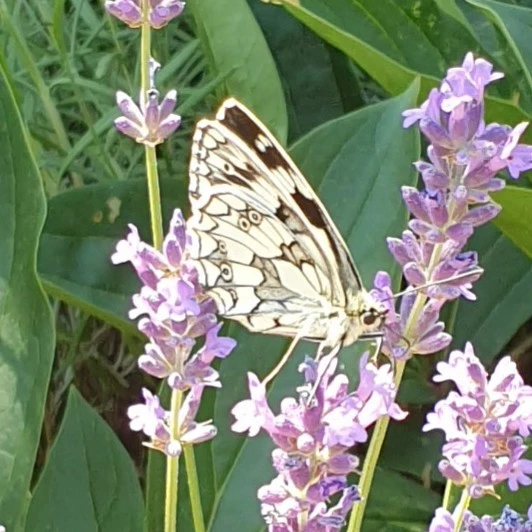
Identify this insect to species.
Melanargia galathea
